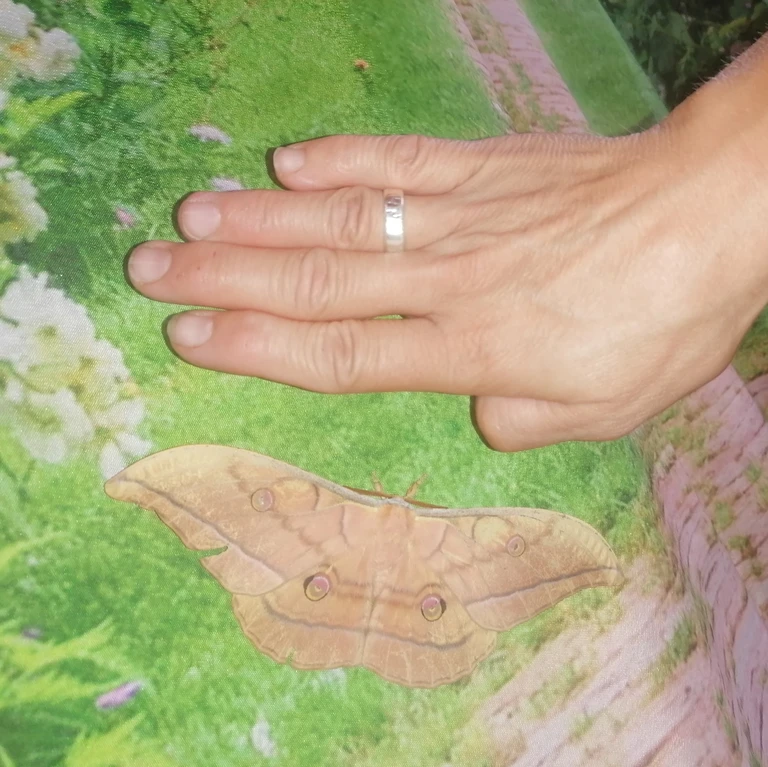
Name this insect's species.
Antheraea yamamai
